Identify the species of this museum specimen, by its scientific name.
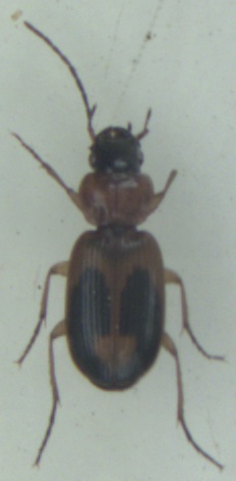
Badister bullatus
